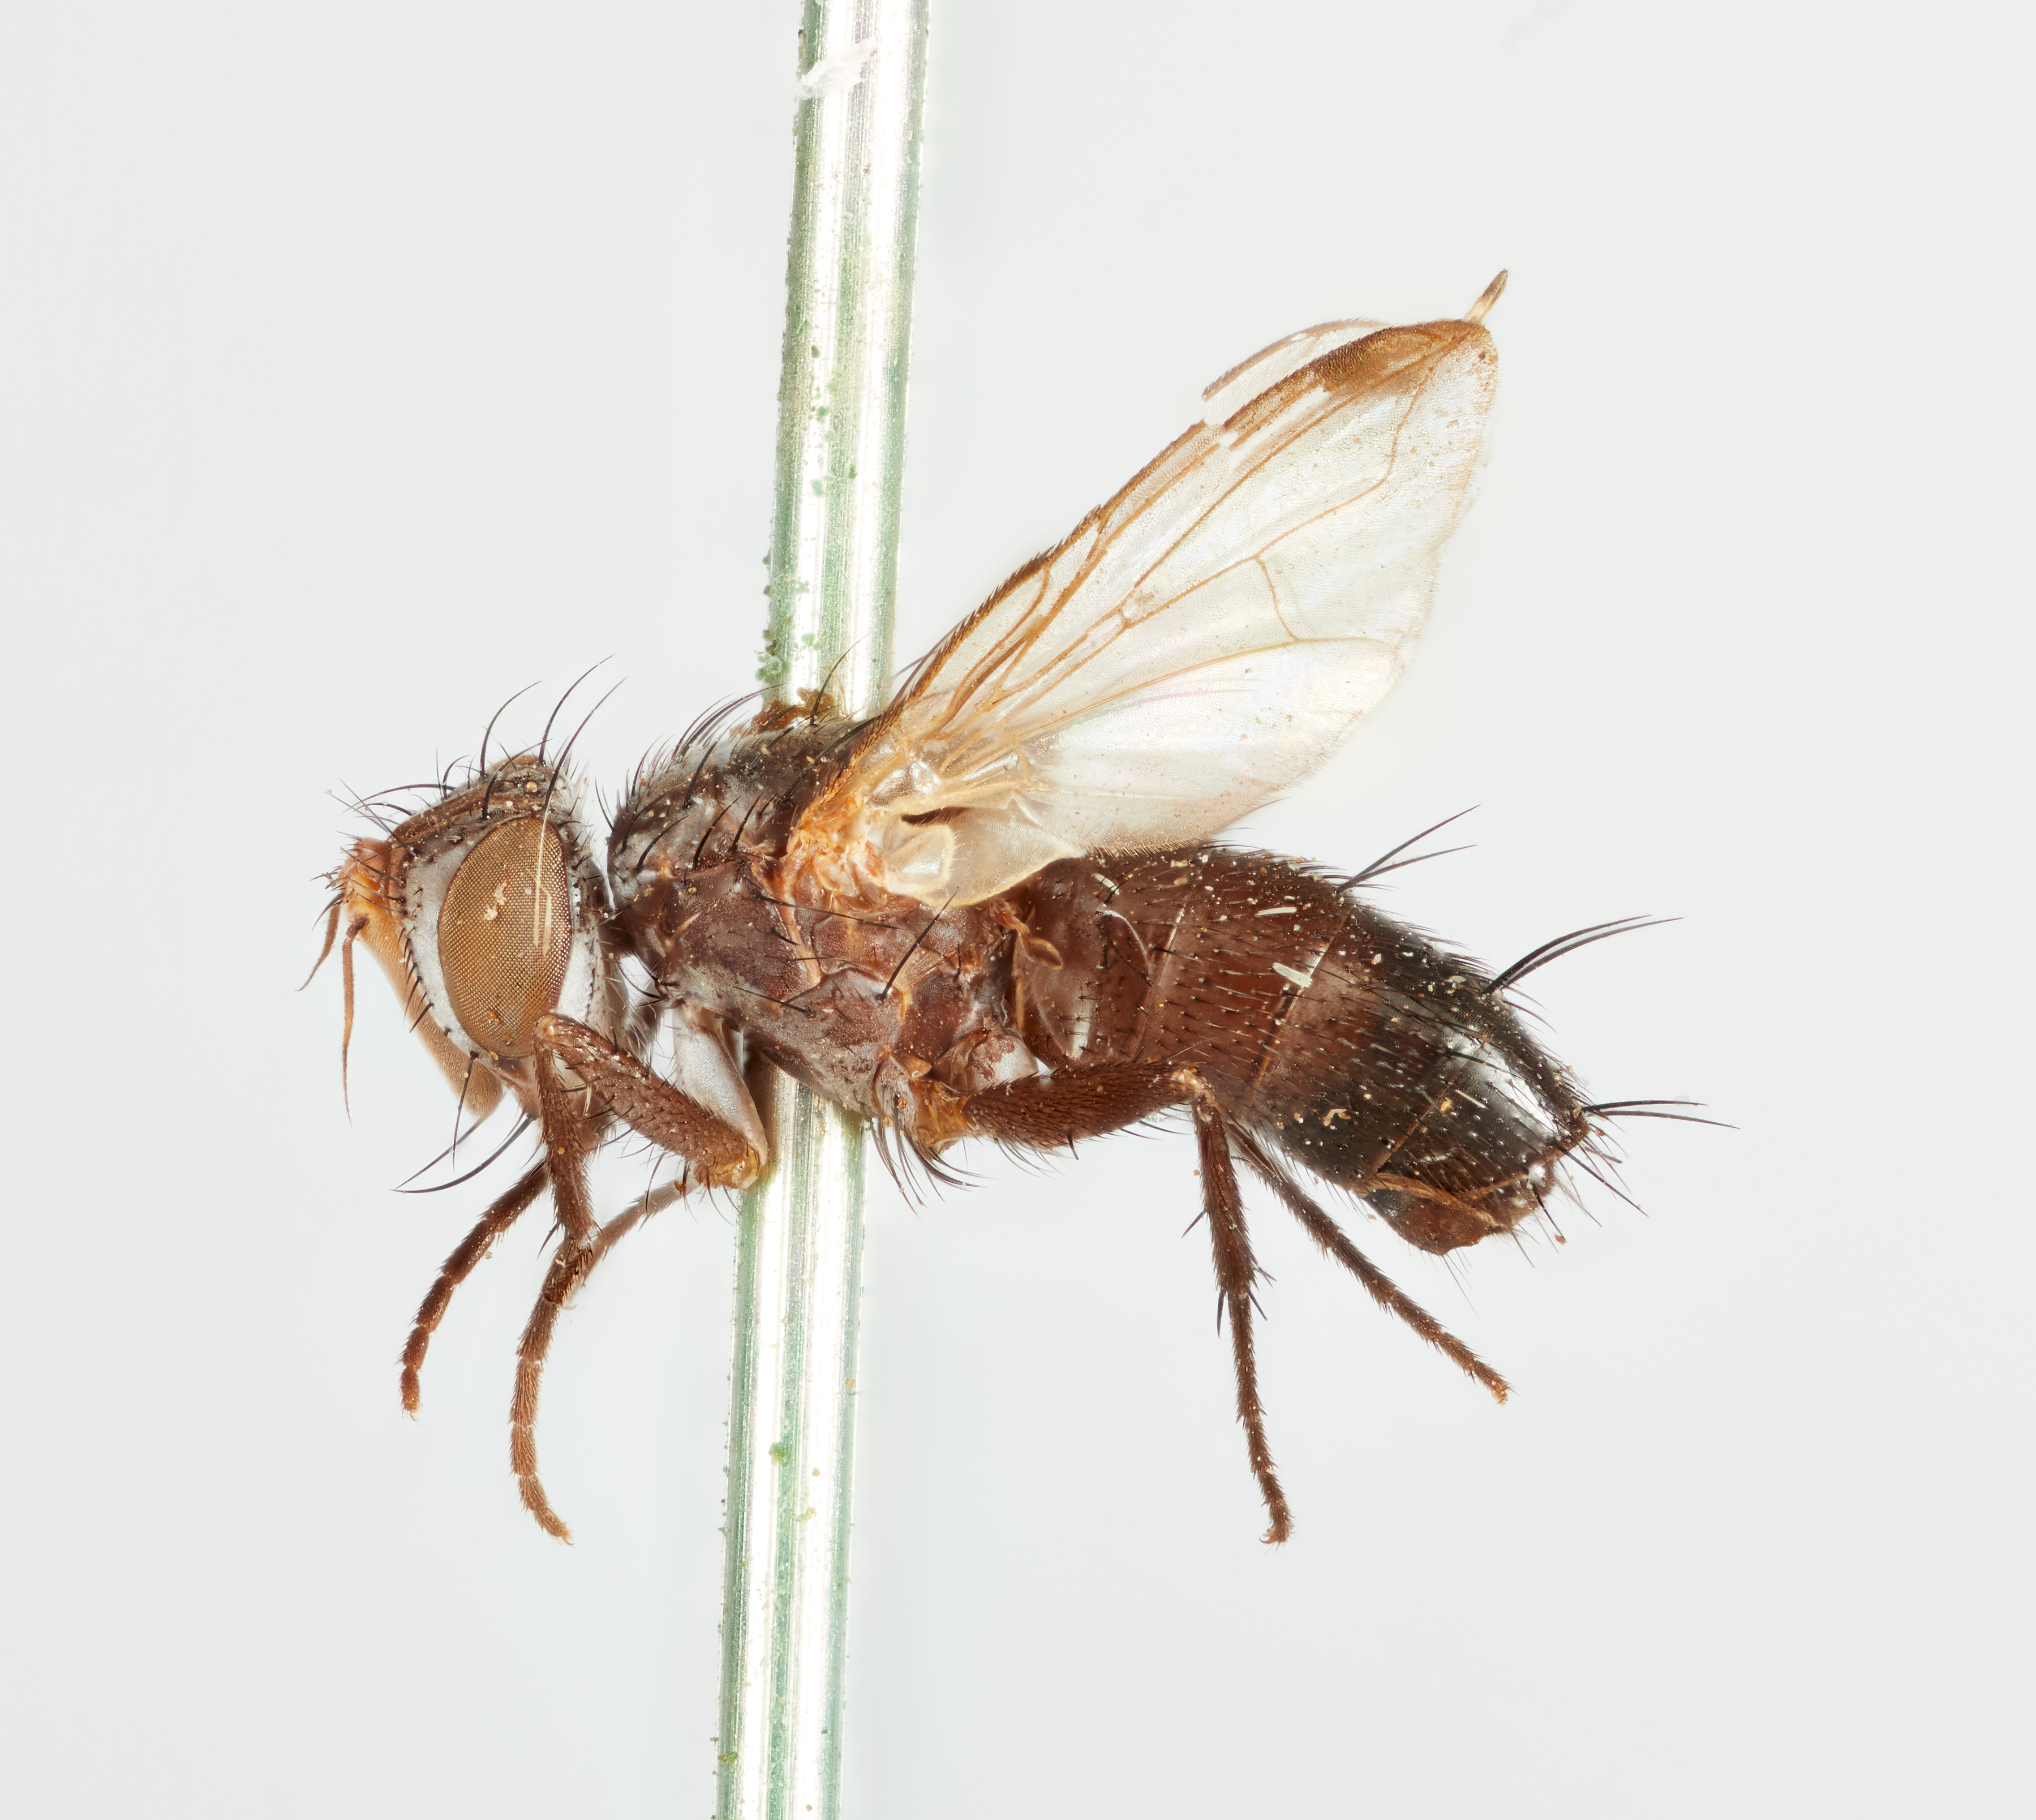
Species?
Ceratomyiella orbitalis
